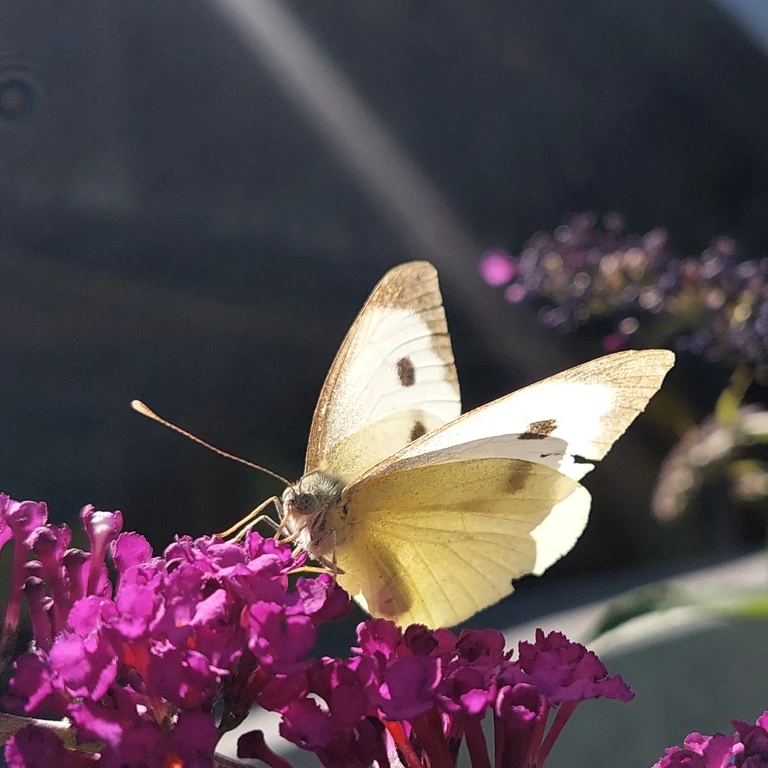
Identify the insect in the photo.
Pieris brassicae
